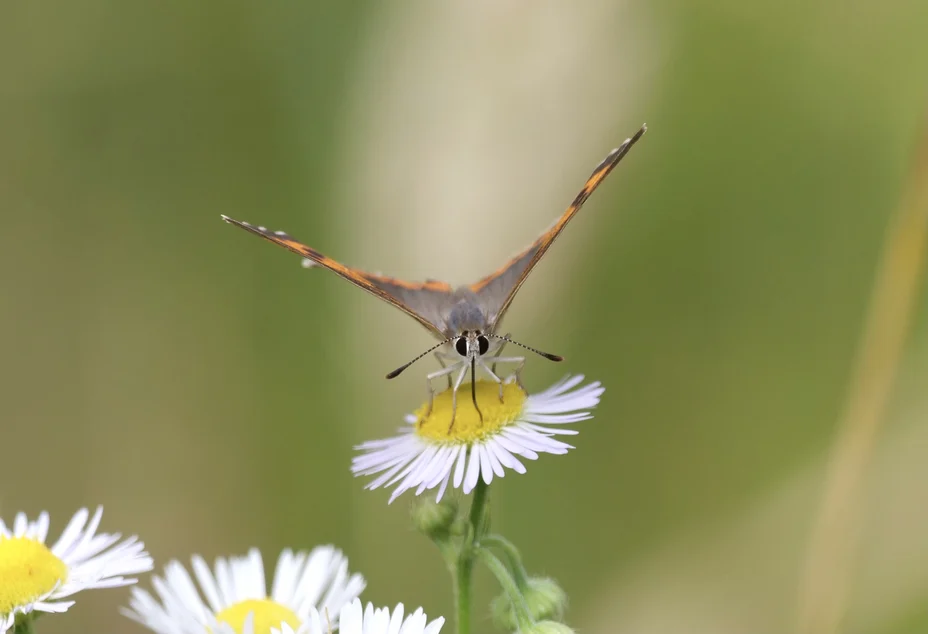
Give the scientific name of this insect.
Lycaena phlaeas
